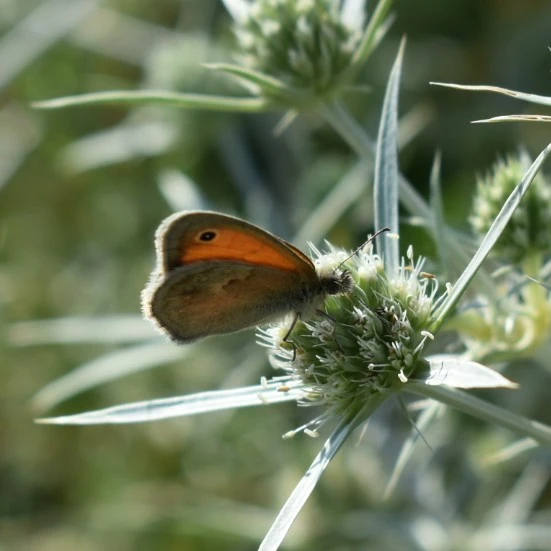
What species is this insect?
Coenonympha pamphilus
